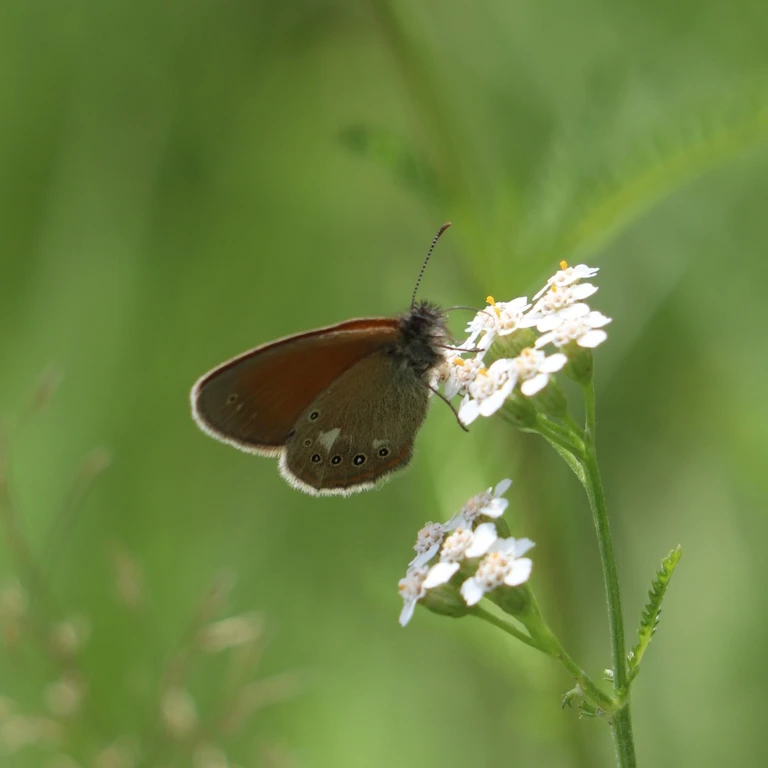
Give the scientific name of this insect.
Coenonympha glycerion (also Coenonympha iphis)
